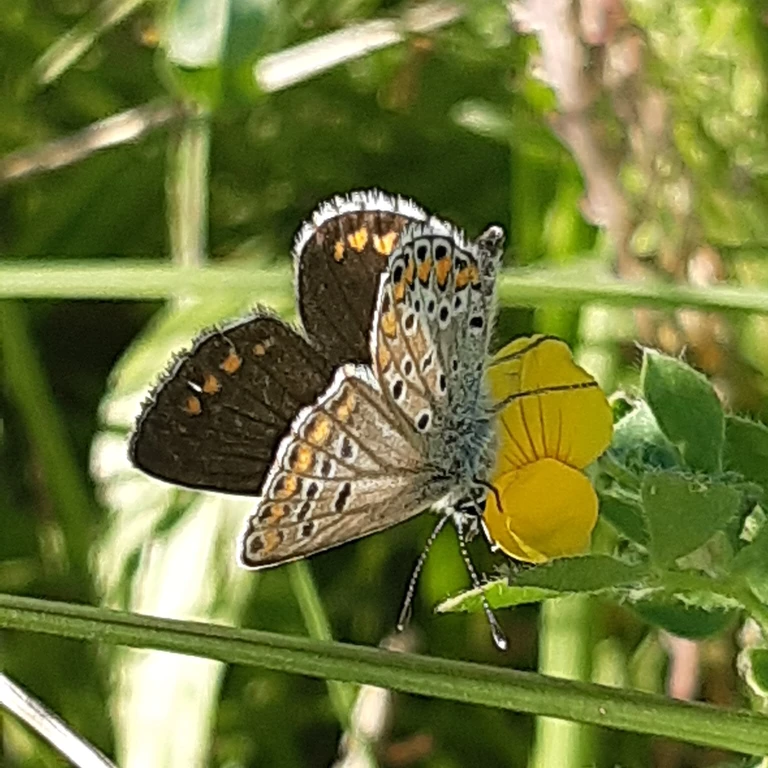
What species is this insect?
Aricia agestis/artaxerxes
